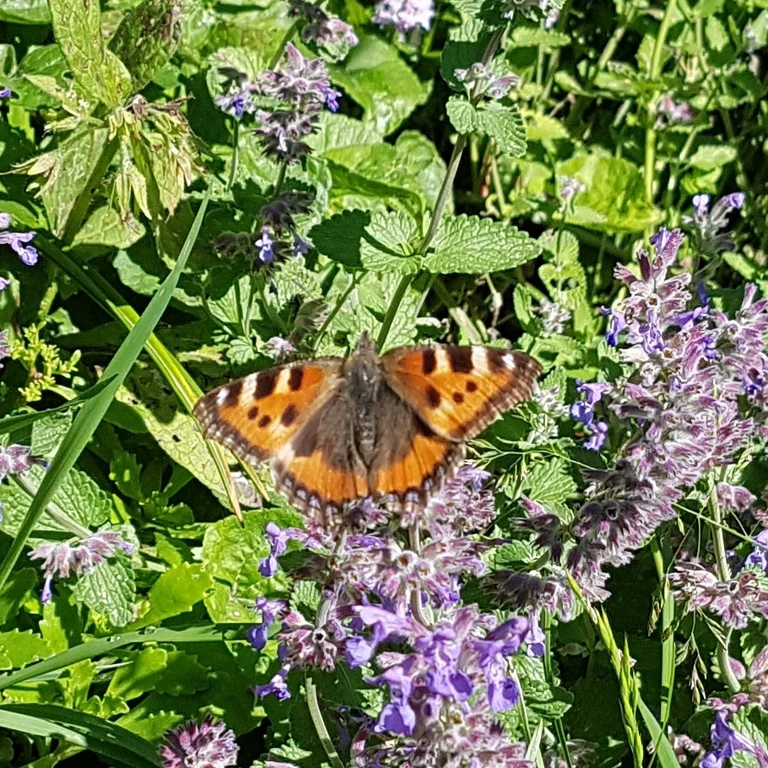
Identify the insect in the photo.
Aglais urticae
